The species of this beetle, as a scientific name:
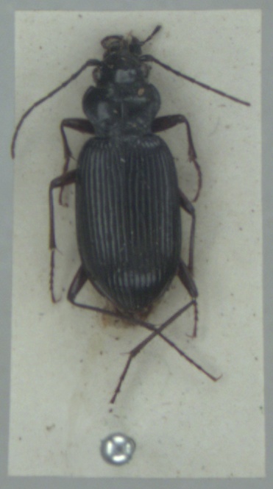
Nebria rufescens
